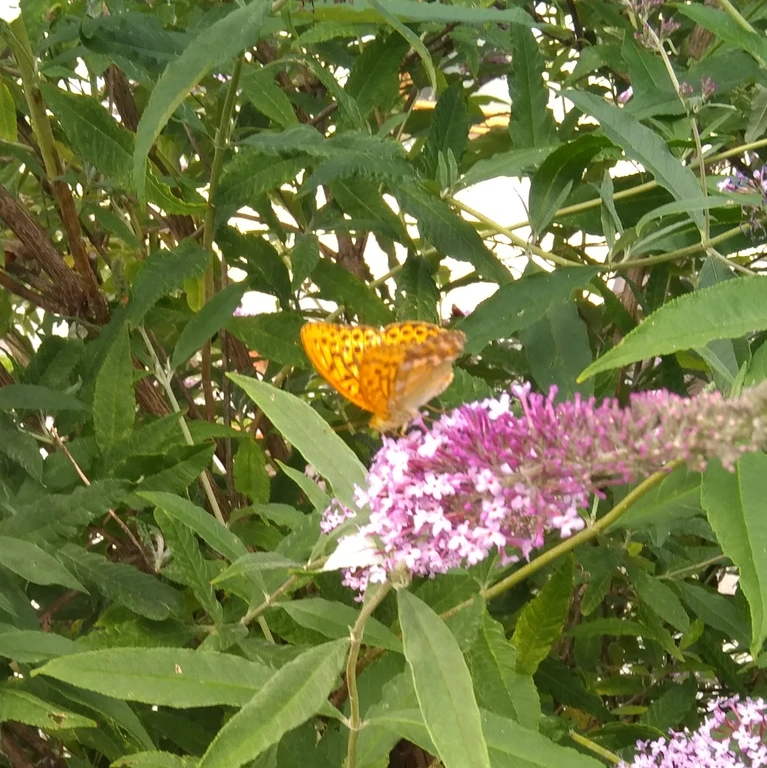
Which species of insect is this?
Argynnis paphia
